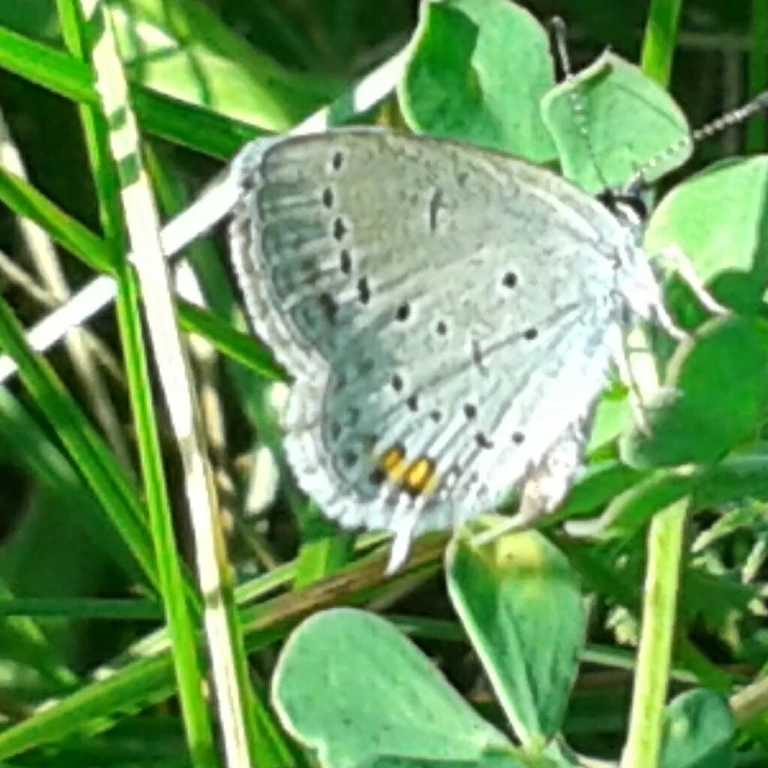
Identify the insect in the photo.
Cupido argiades (also Elkalyce argiades)
